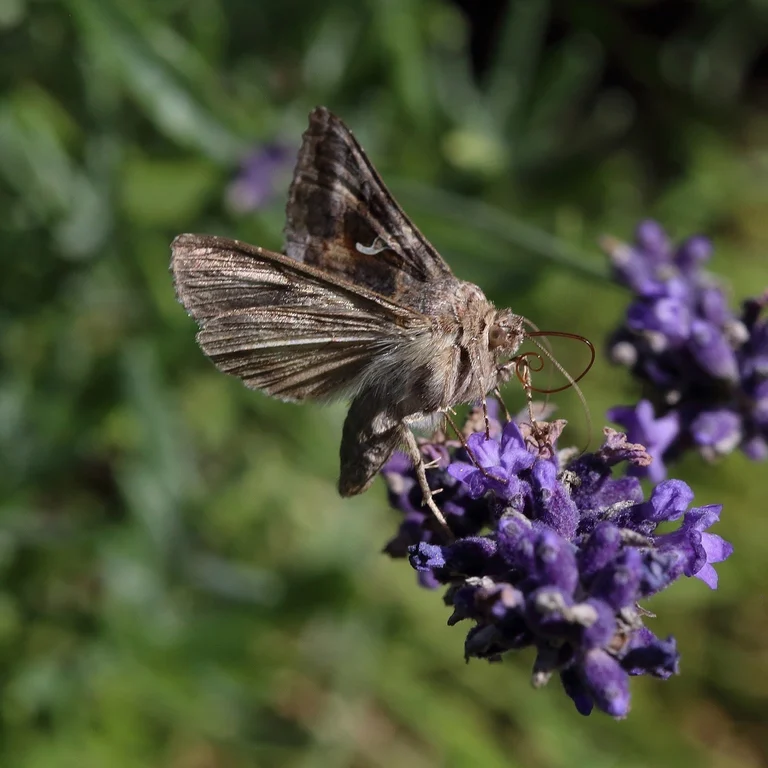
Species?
Autographa gamma
